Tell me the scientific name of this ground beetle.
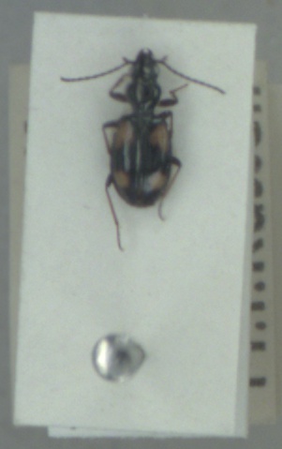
Bembidion illigeri
